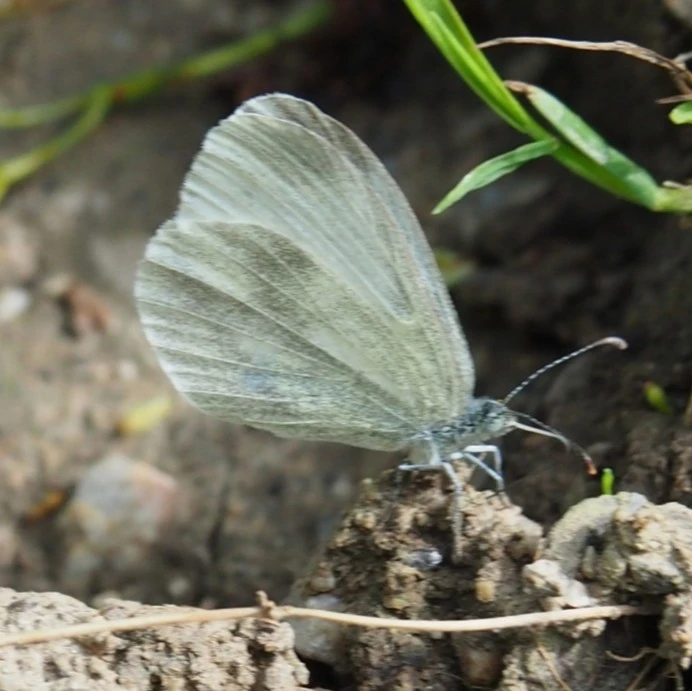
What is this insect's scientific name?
Leptidea sinapis/juvernica
